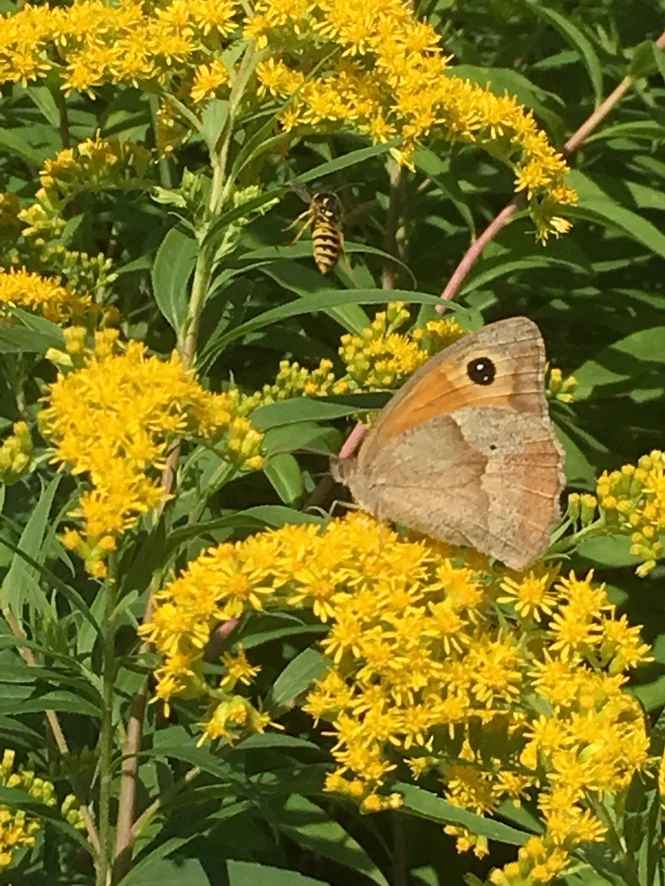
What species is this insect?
Maniola jurtina
